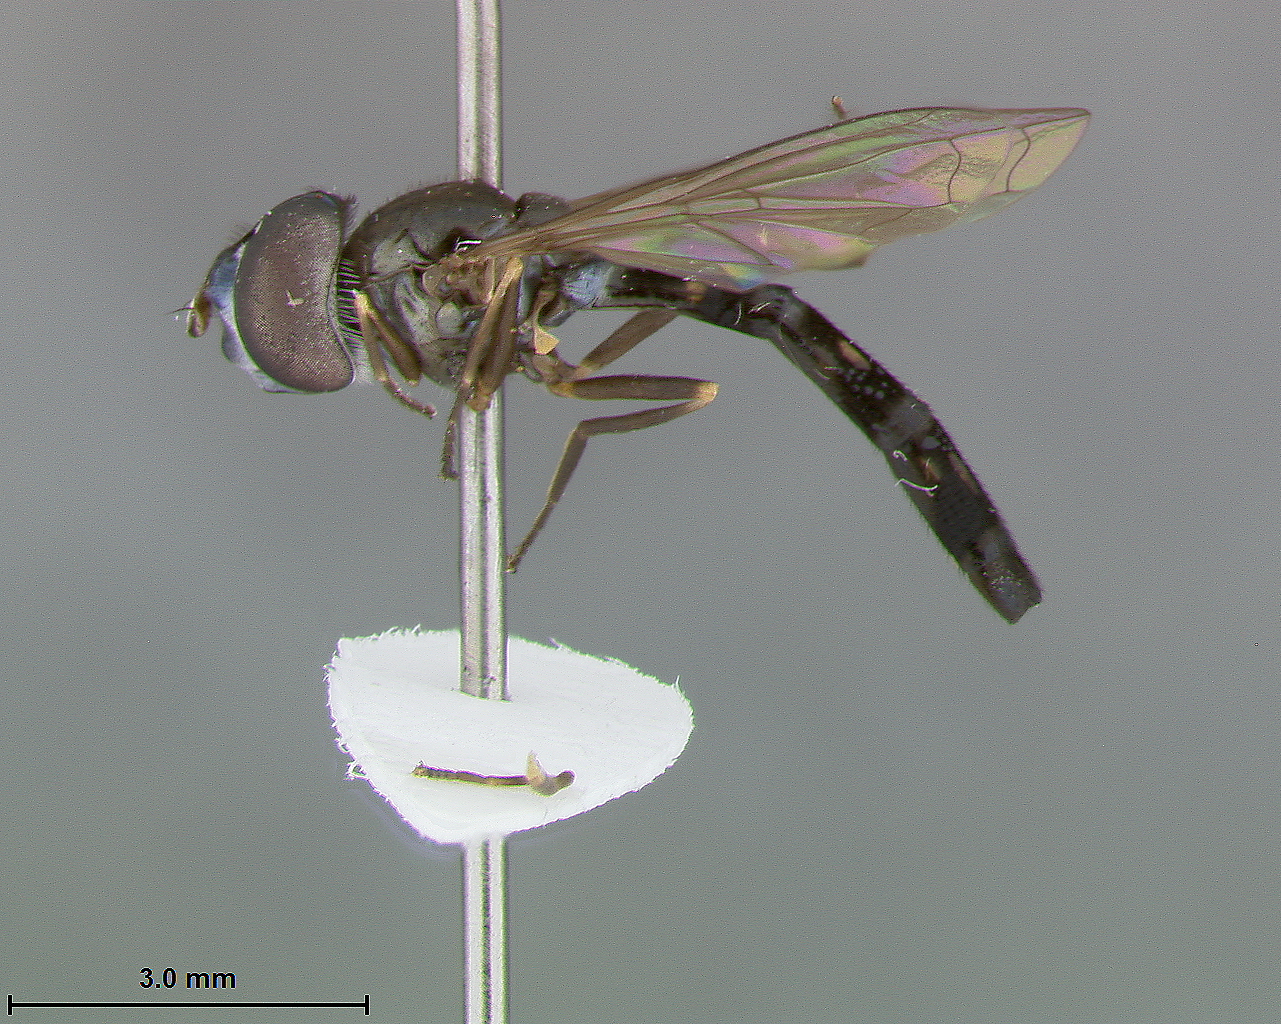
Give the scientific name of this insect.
Pelecinobaccha waynei
